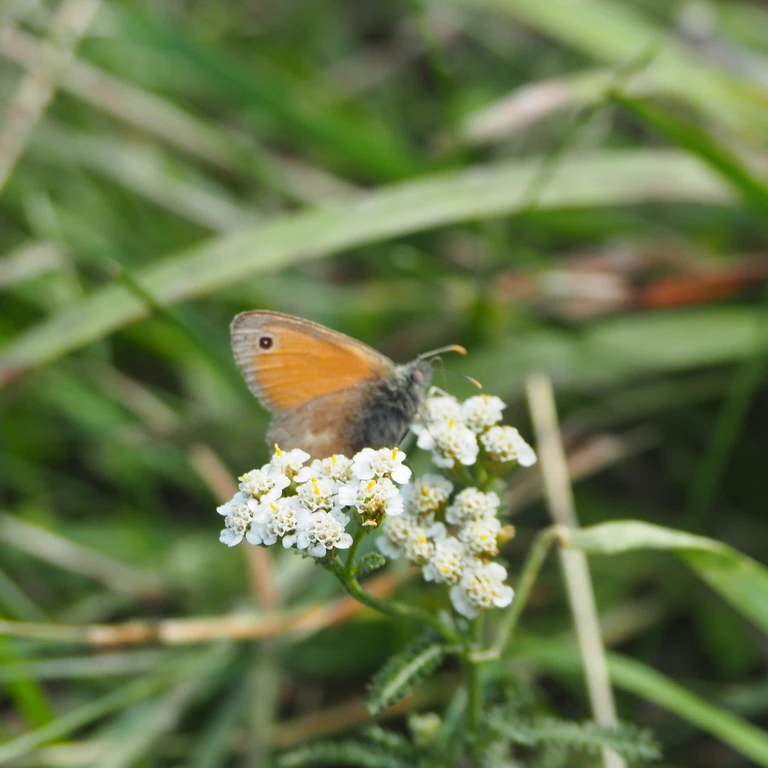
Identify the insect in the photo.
Coenonympha pamphilus
